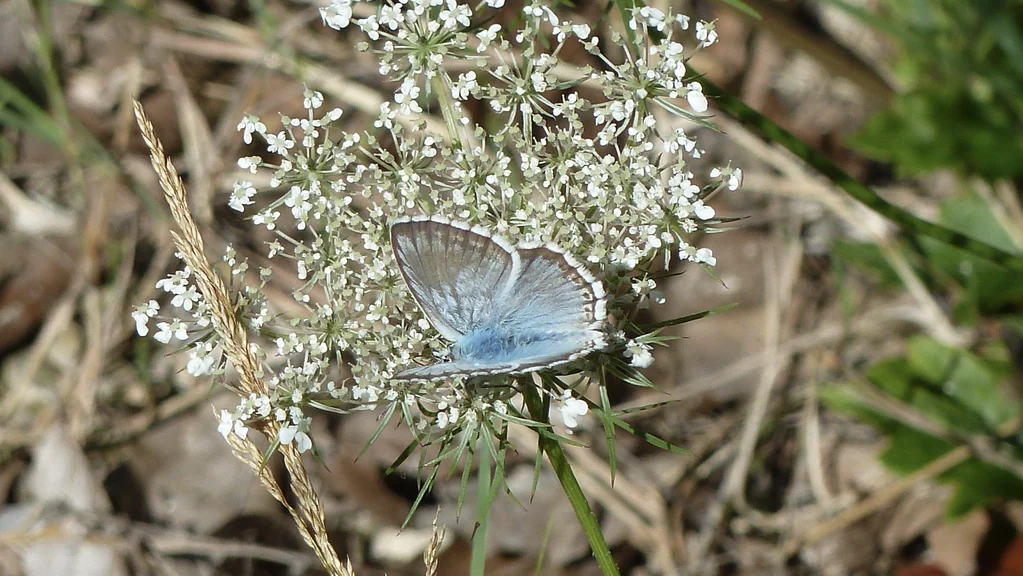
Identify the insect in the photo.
Lysandra coridon
